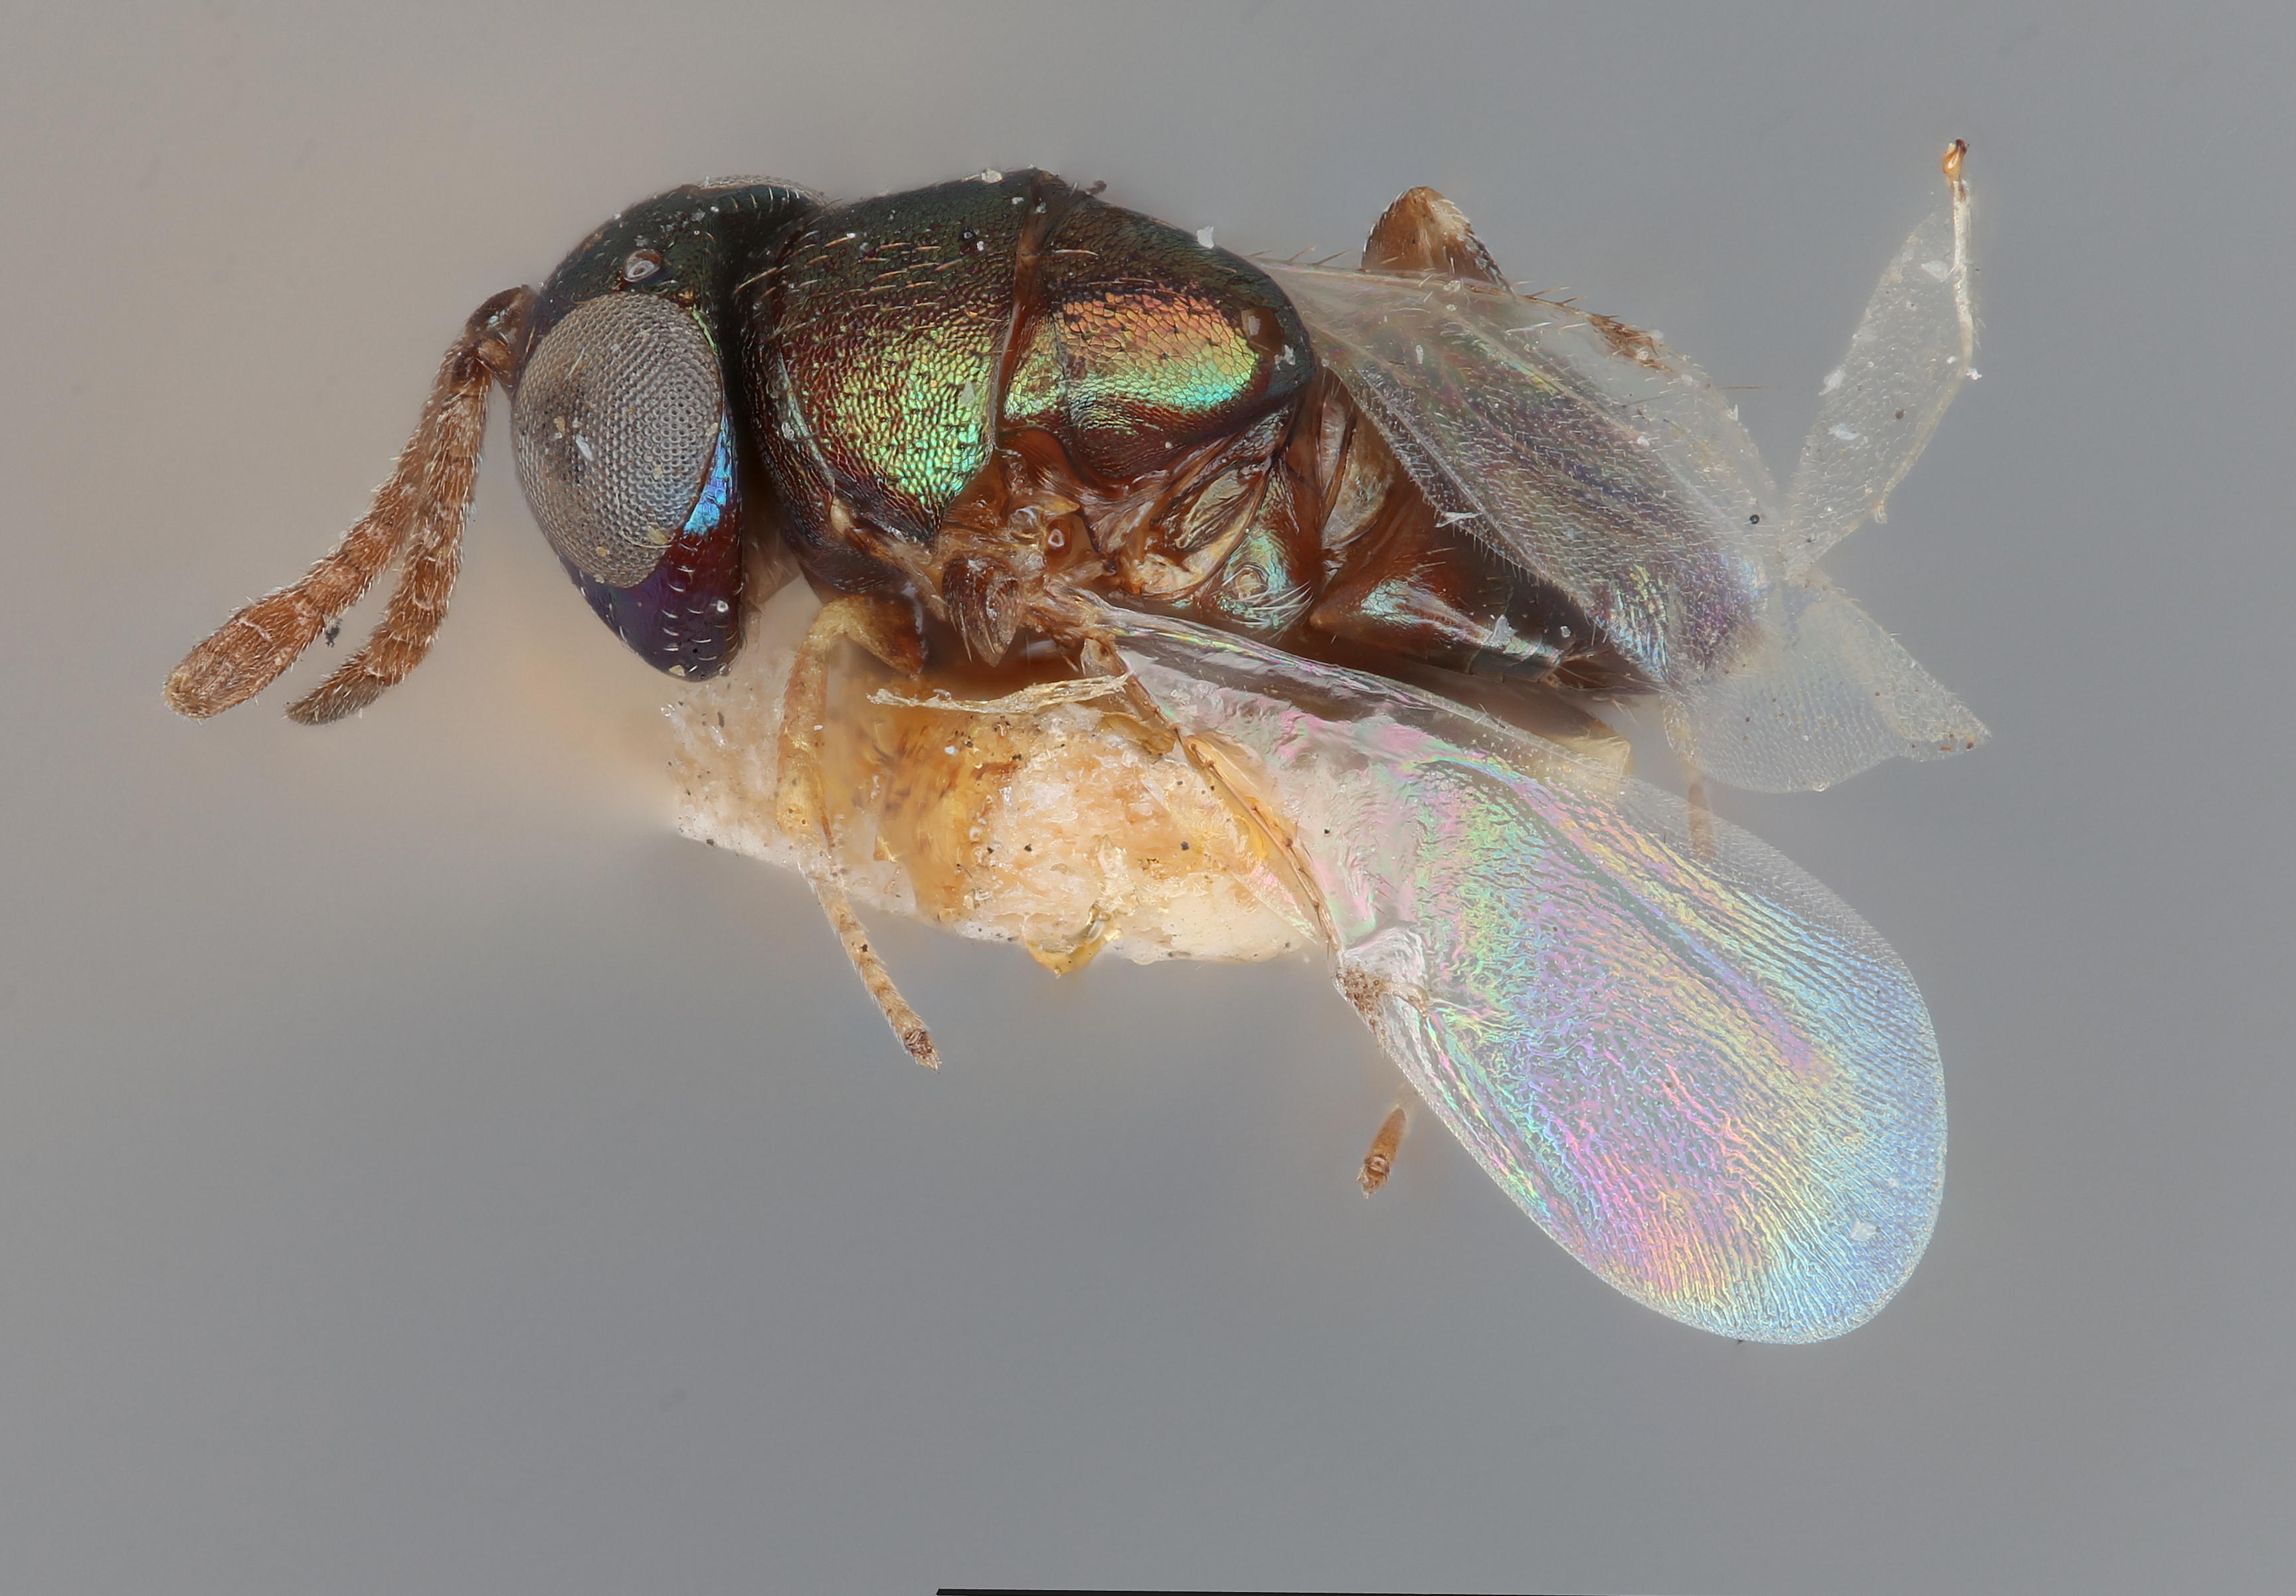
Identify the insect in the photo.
Agromyzaphagus detrimentosus
